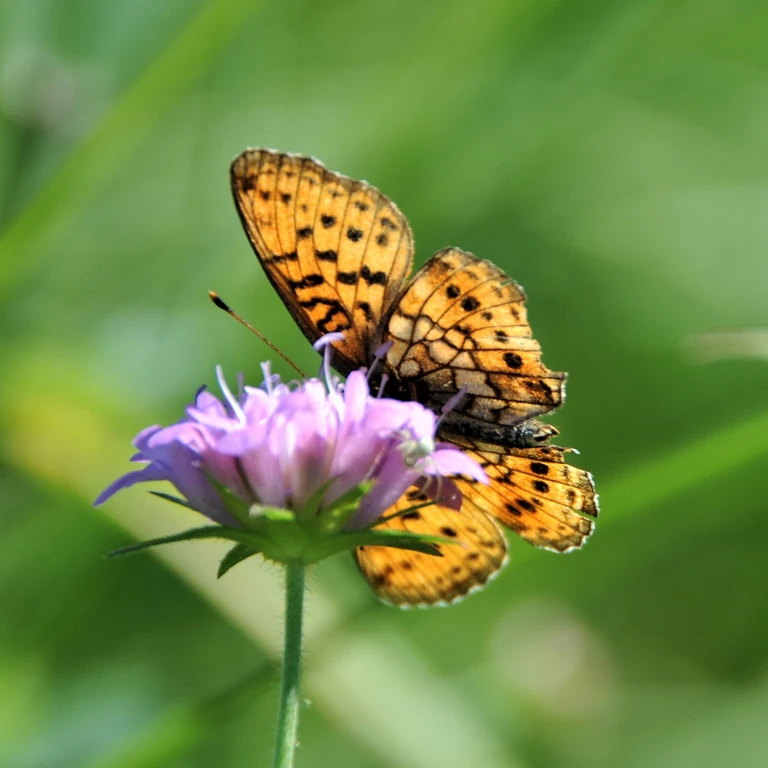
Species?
Brenthis ino
